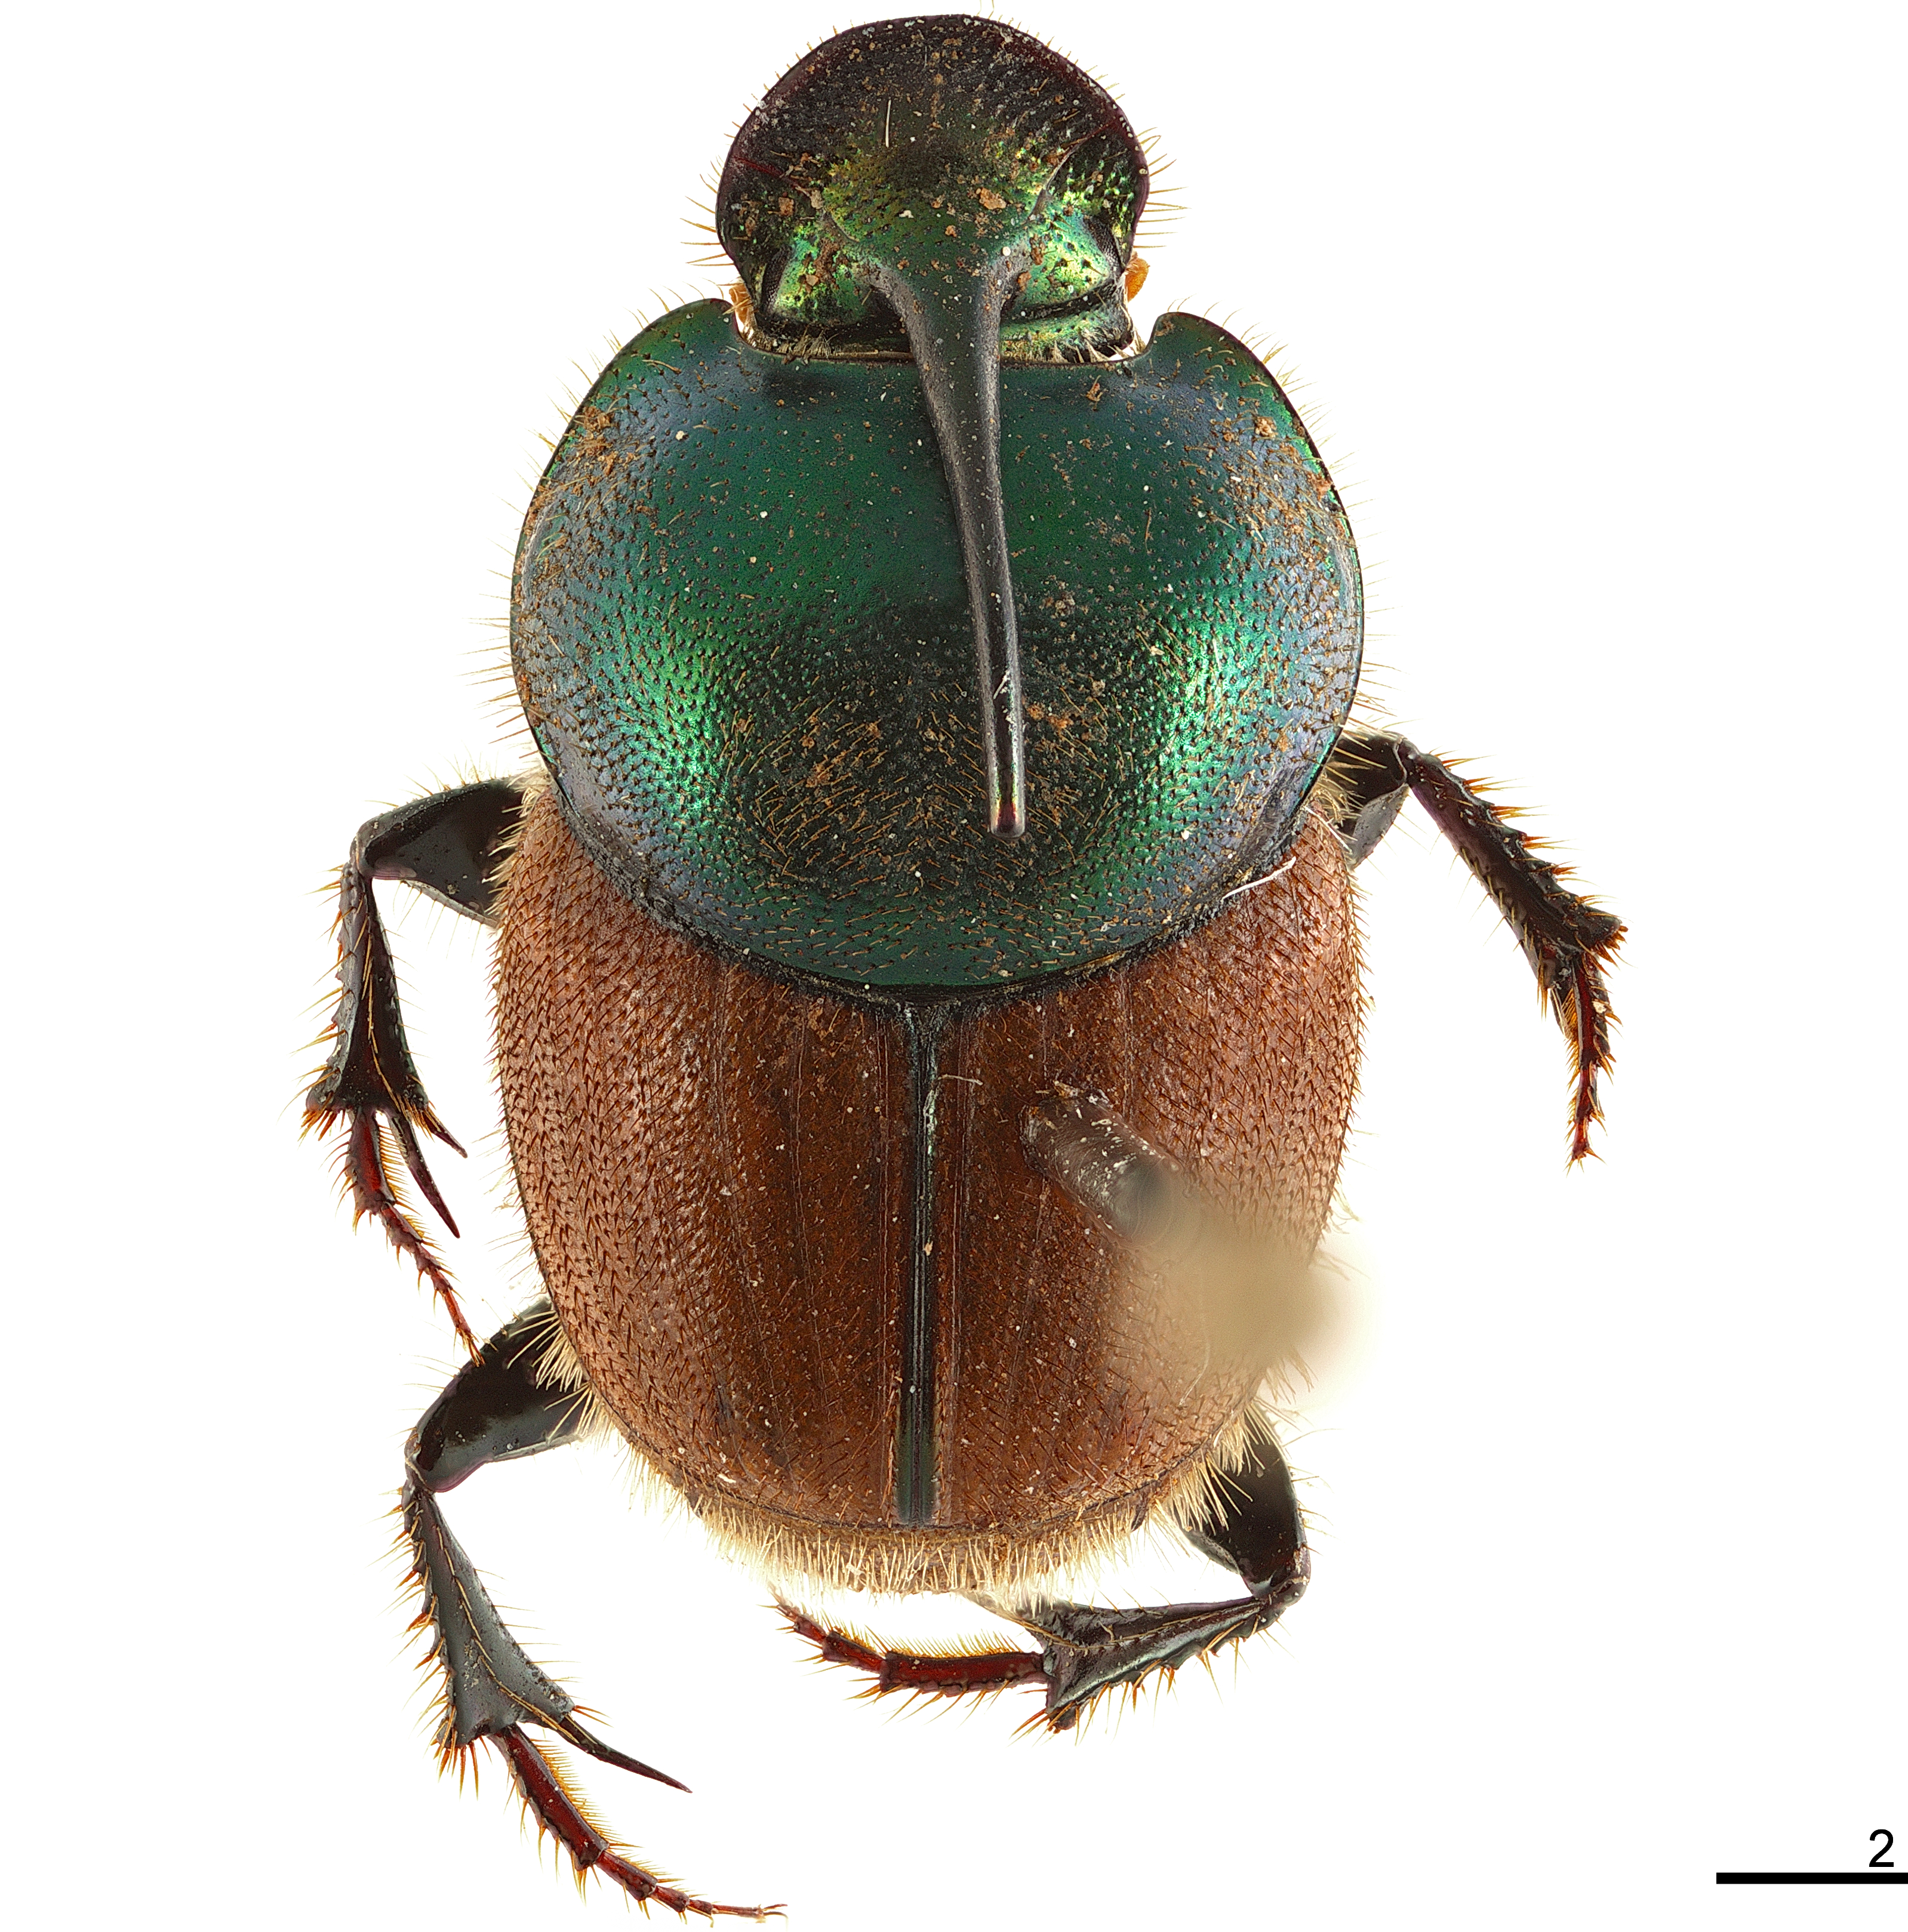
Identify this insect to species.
Onthophagus xanthopterus
